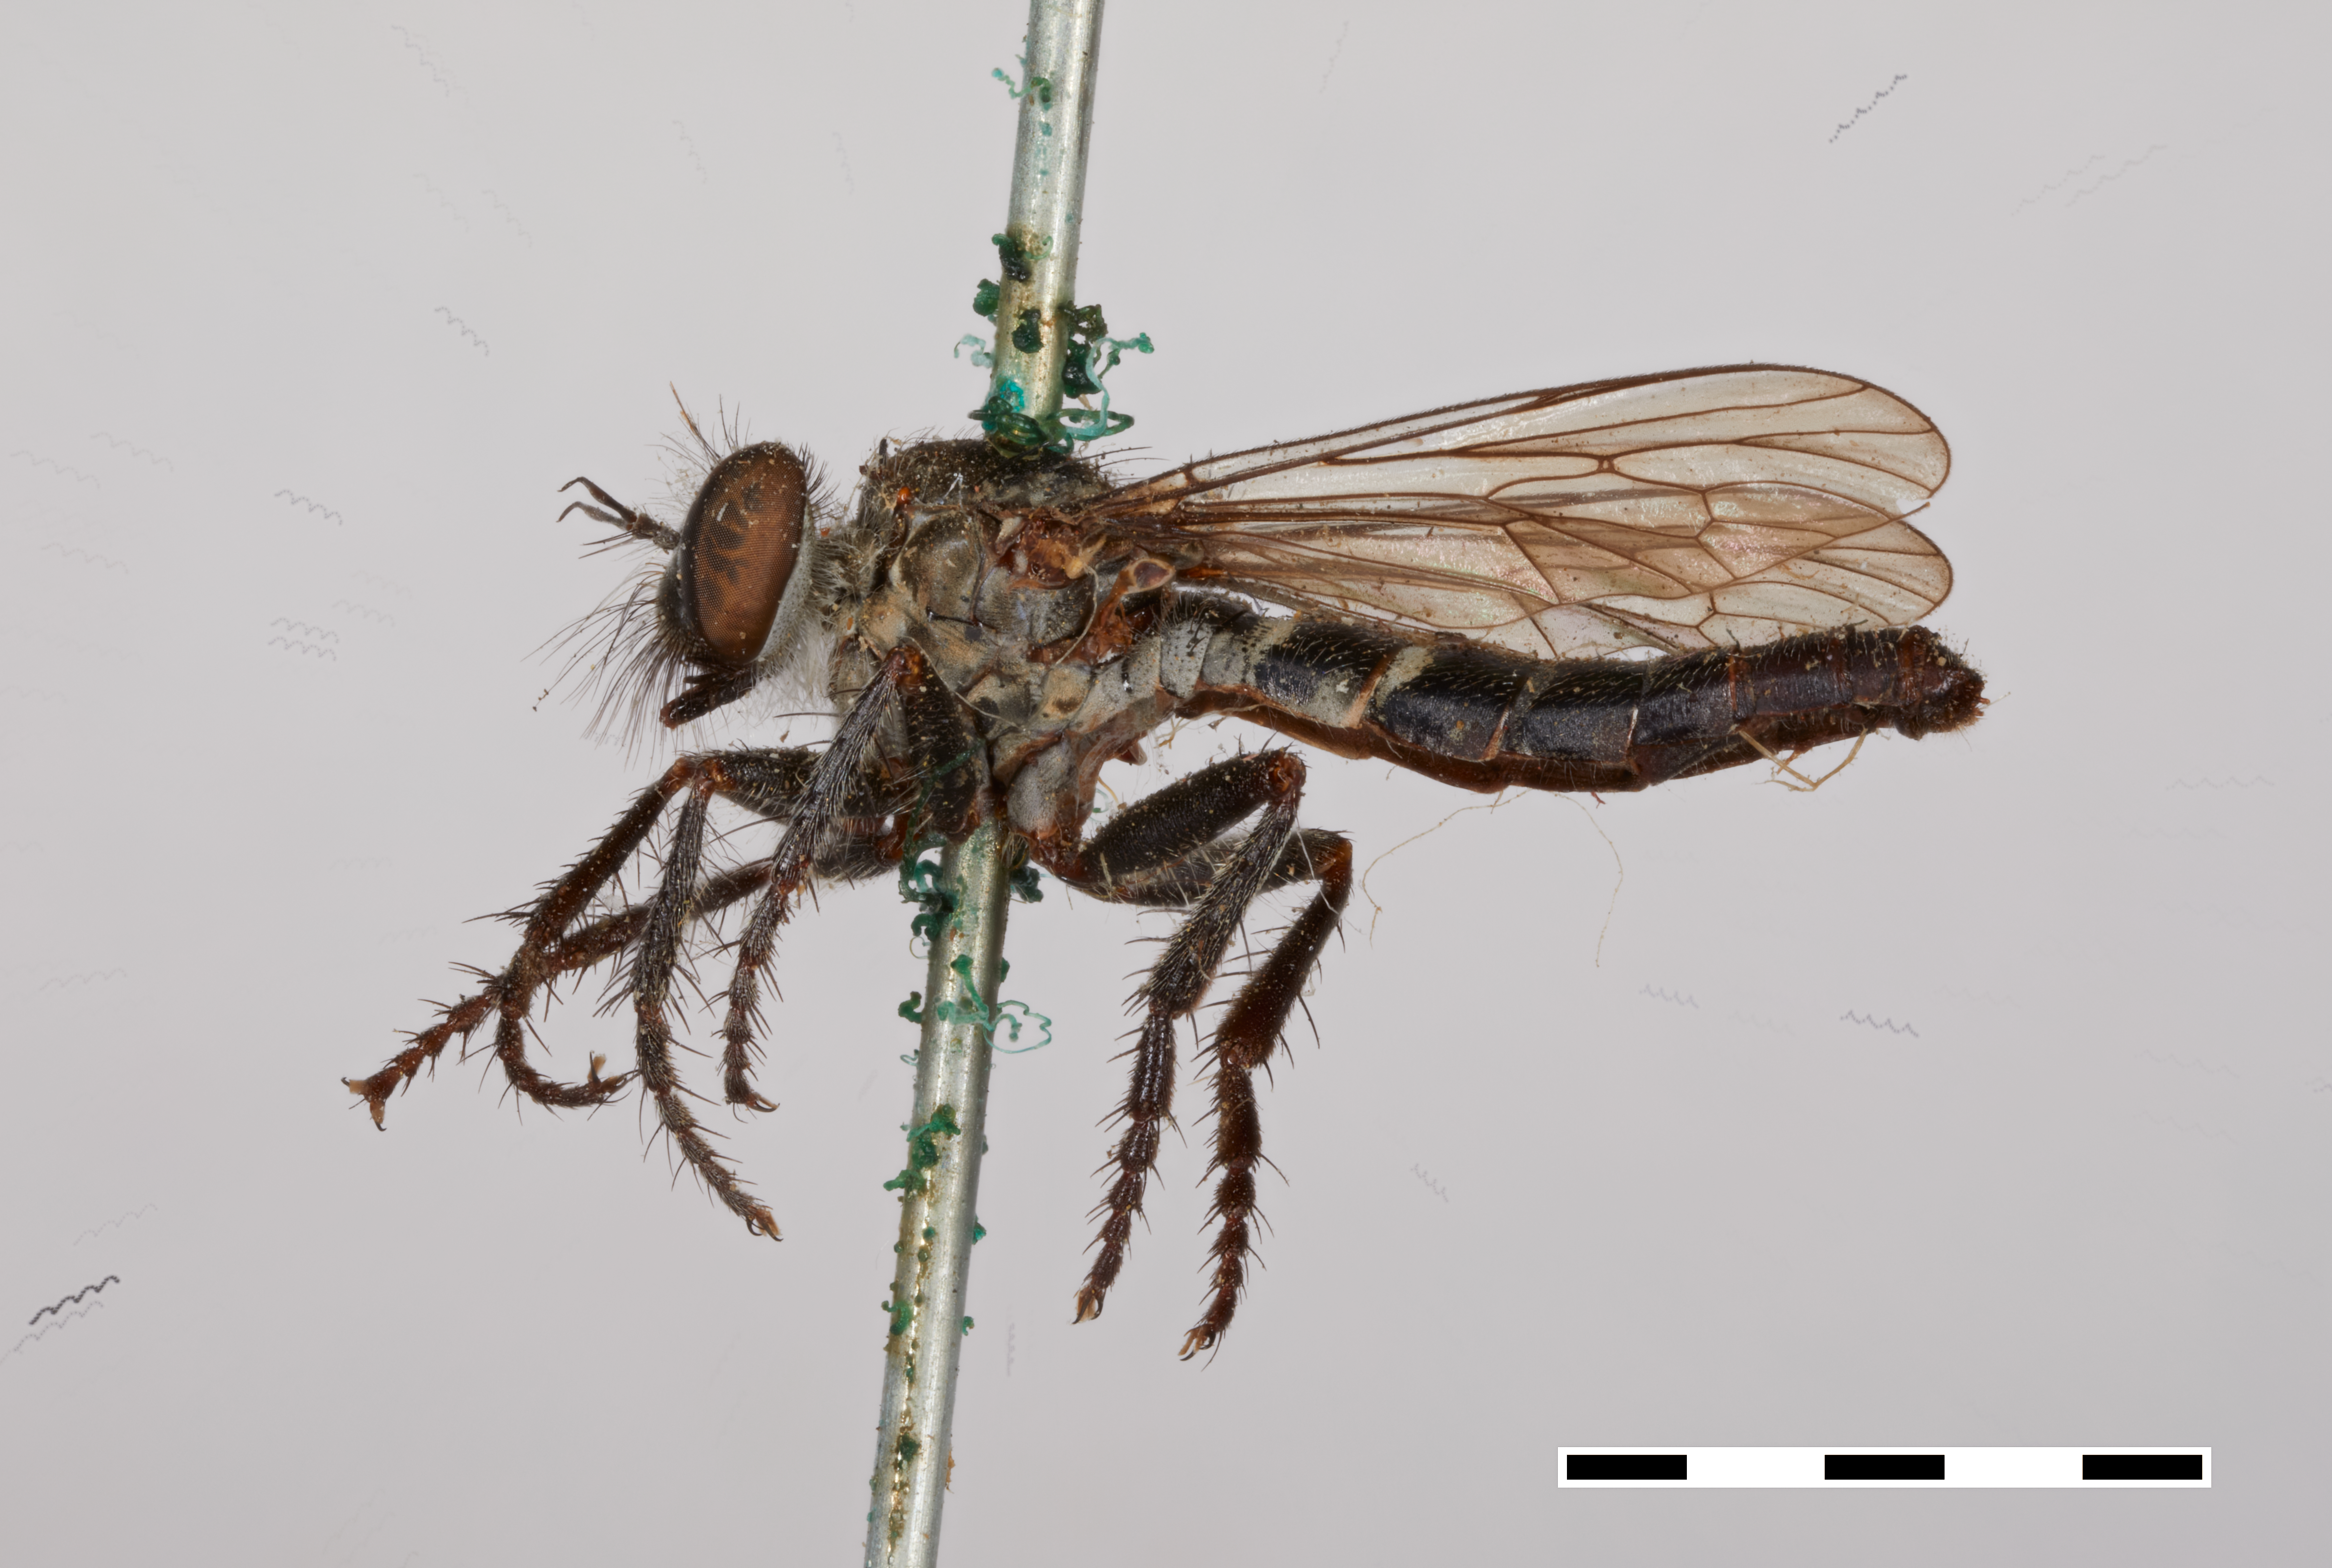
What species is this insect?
Cyrtopogon nigricolor
